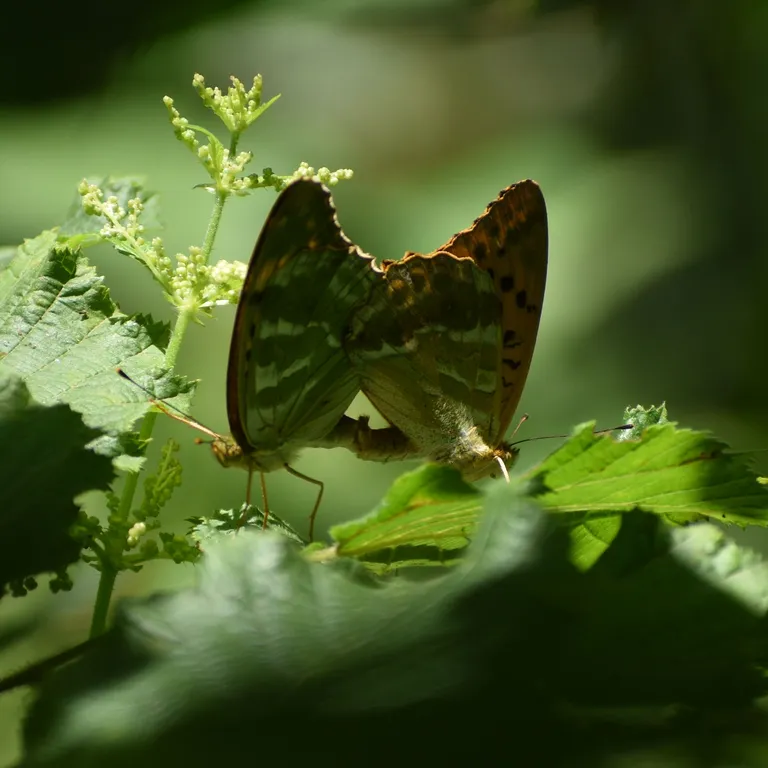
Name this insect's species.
Argynnis paphia
